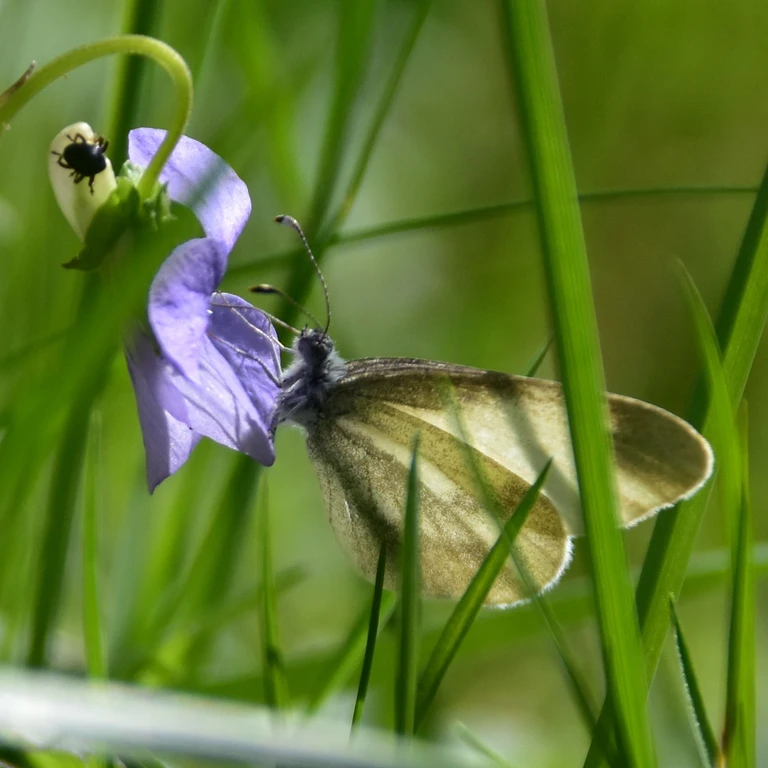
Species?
Leptidea sinapis/juvernica
